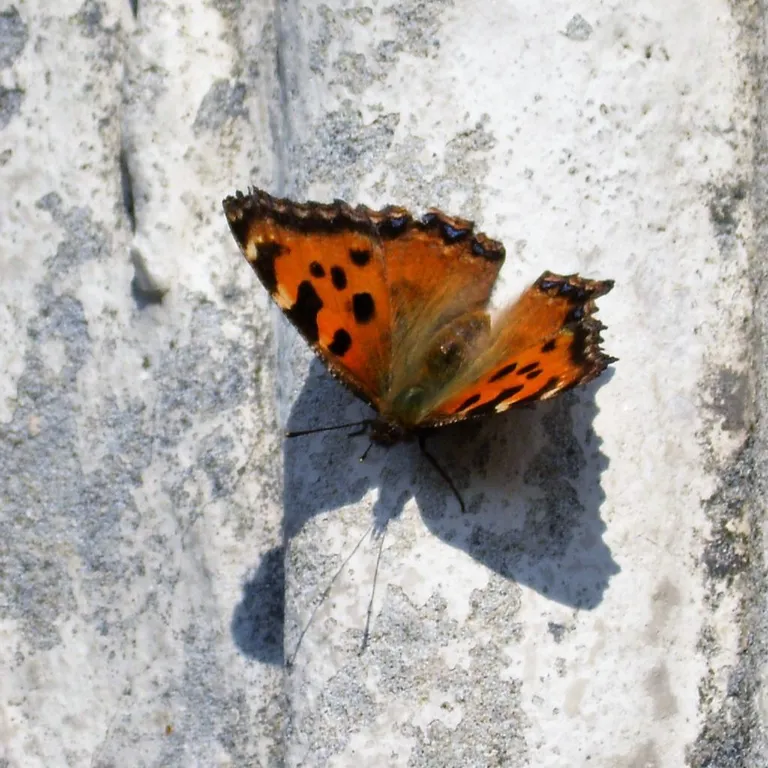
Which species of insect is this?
Nymphalis polychloros
